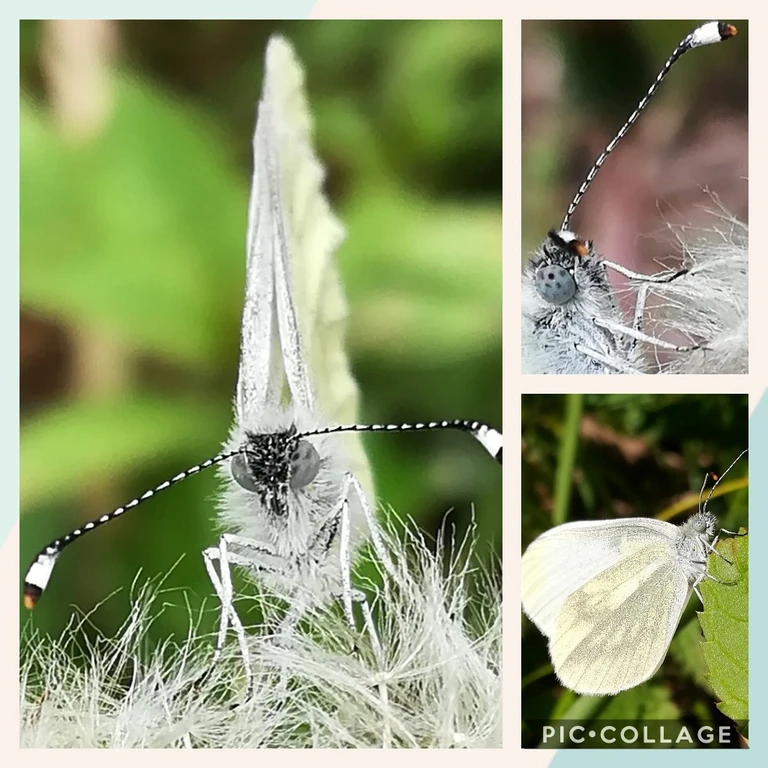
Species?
Leptidea sinapis/juvernica
